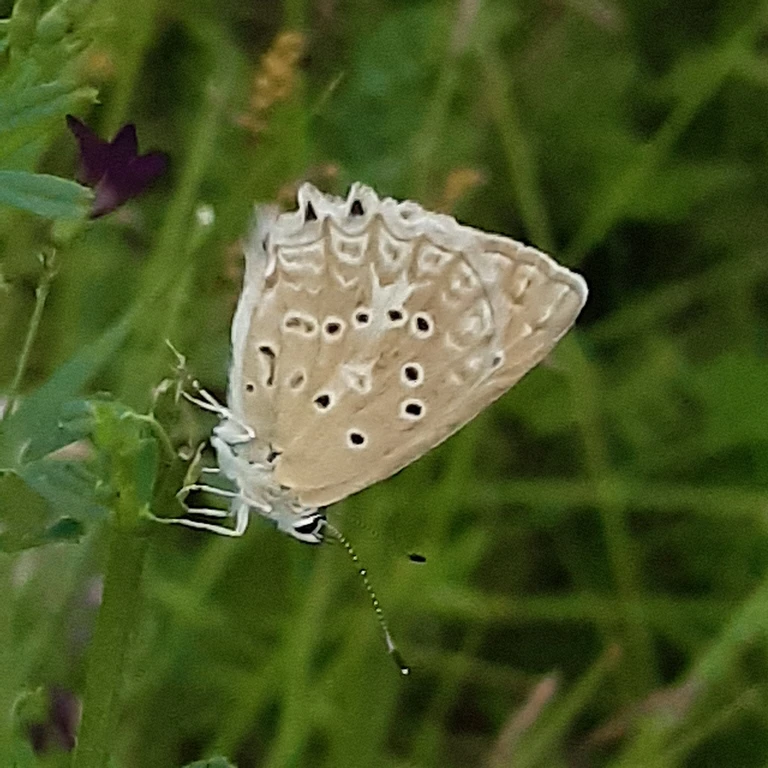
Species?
Polyommatus daphnis
